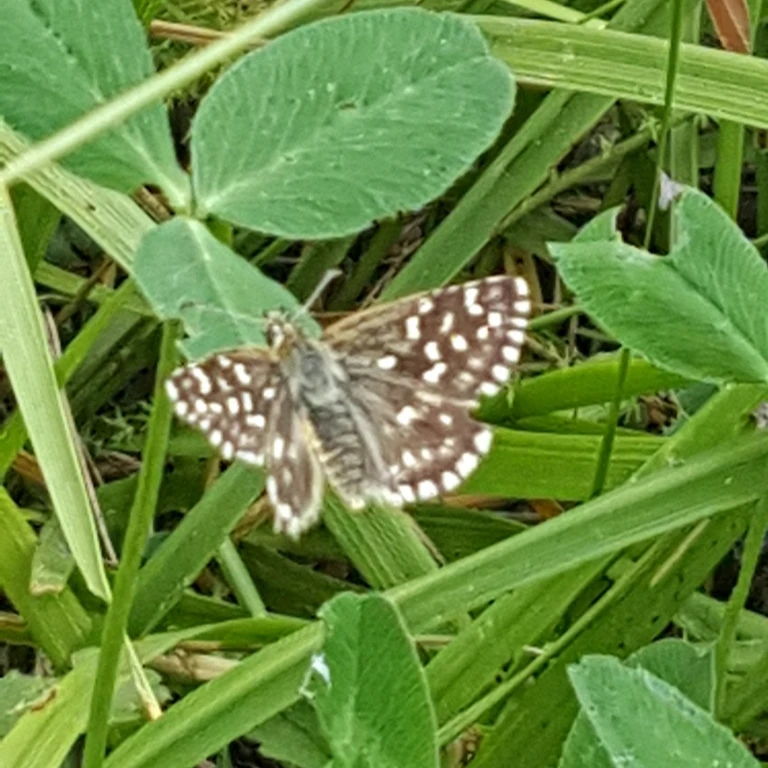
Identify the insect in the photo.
Pyrgus malvae
